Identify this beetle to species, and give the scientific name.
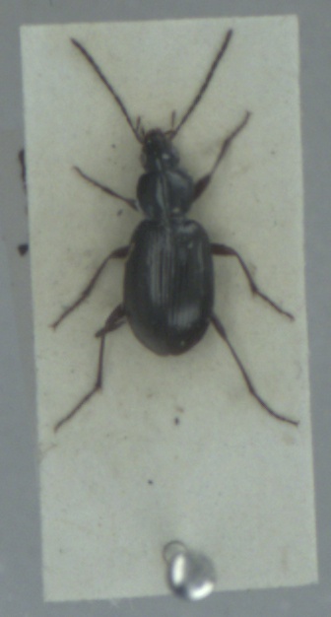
Agonum fuliginosum
